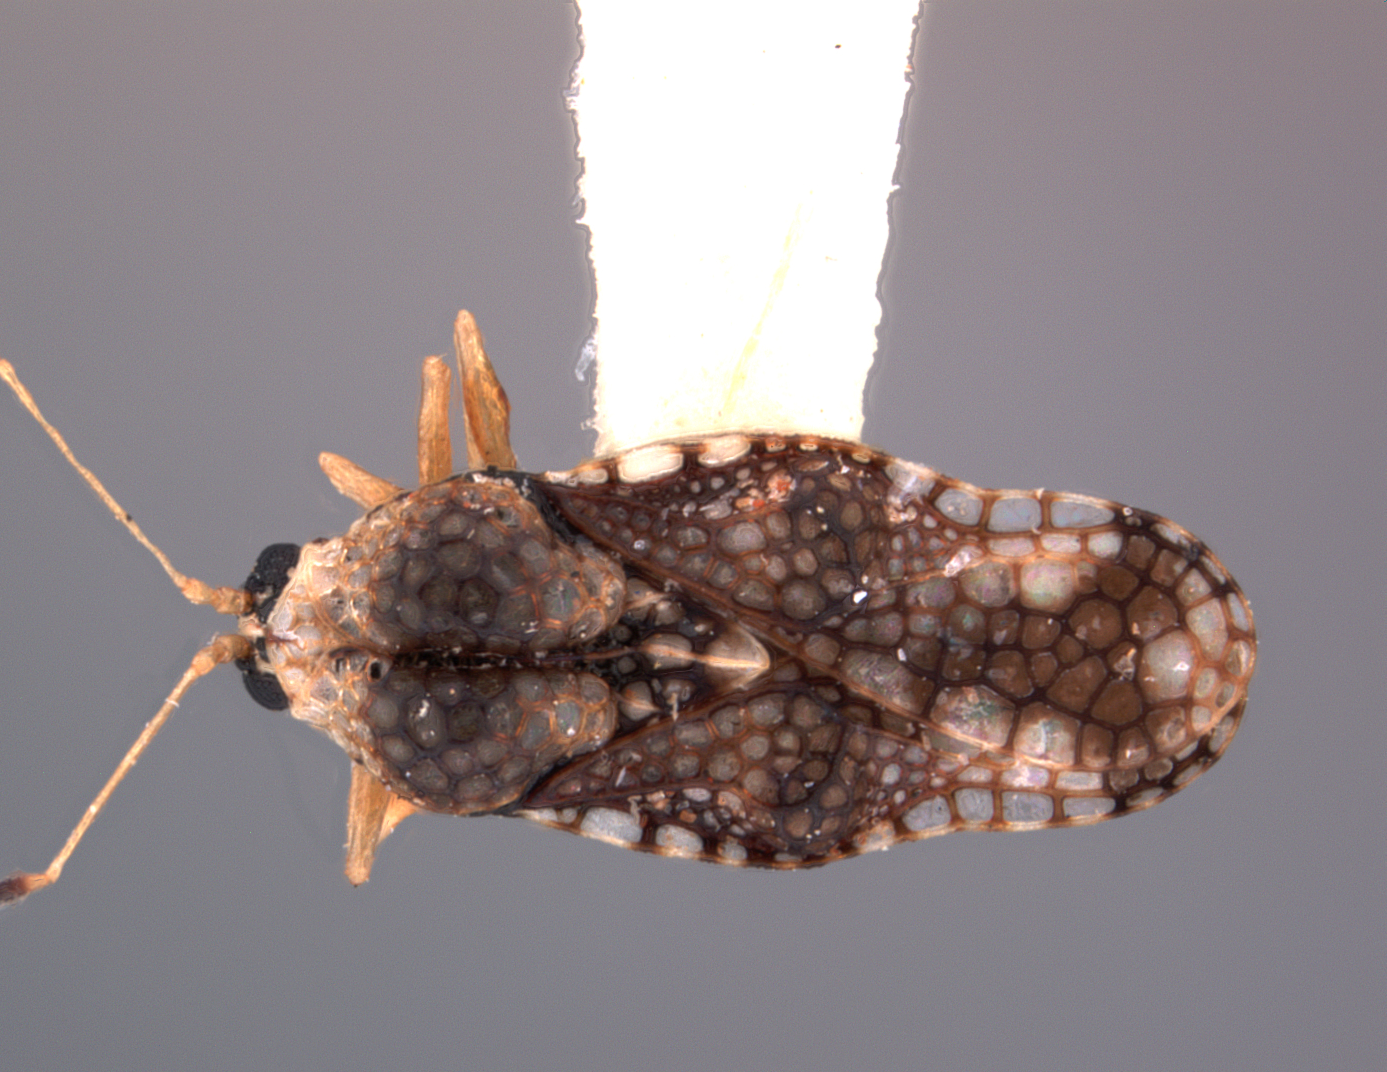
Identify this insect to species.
Naochila arete
